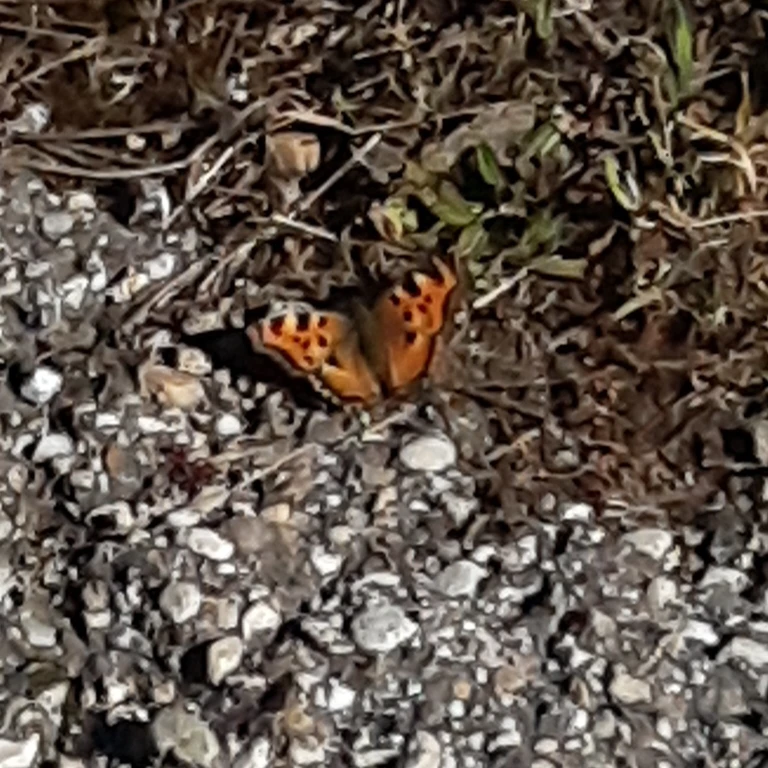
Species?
Nymphalis polychloros
